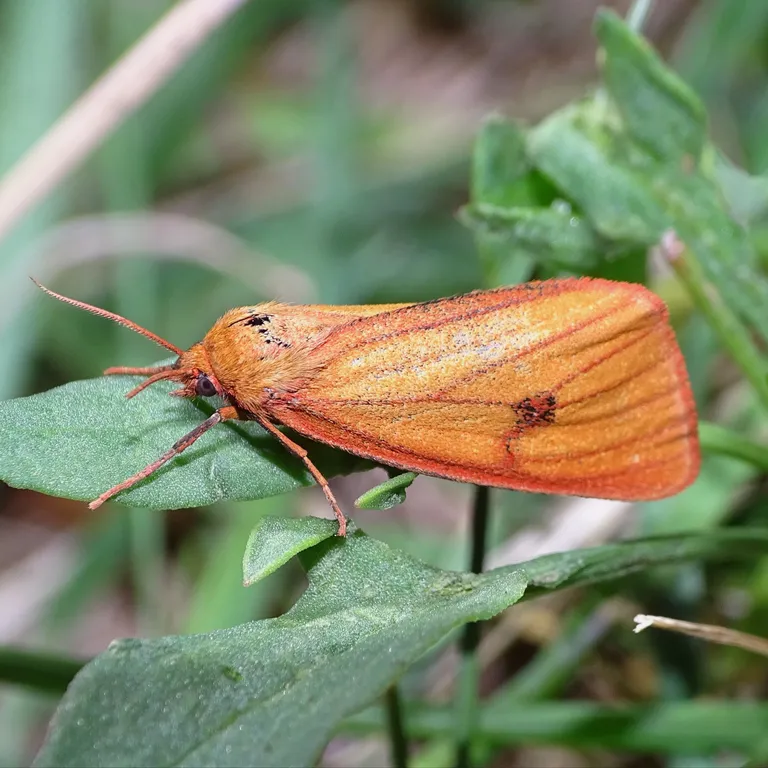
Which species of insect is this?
Diacrisia sannio
